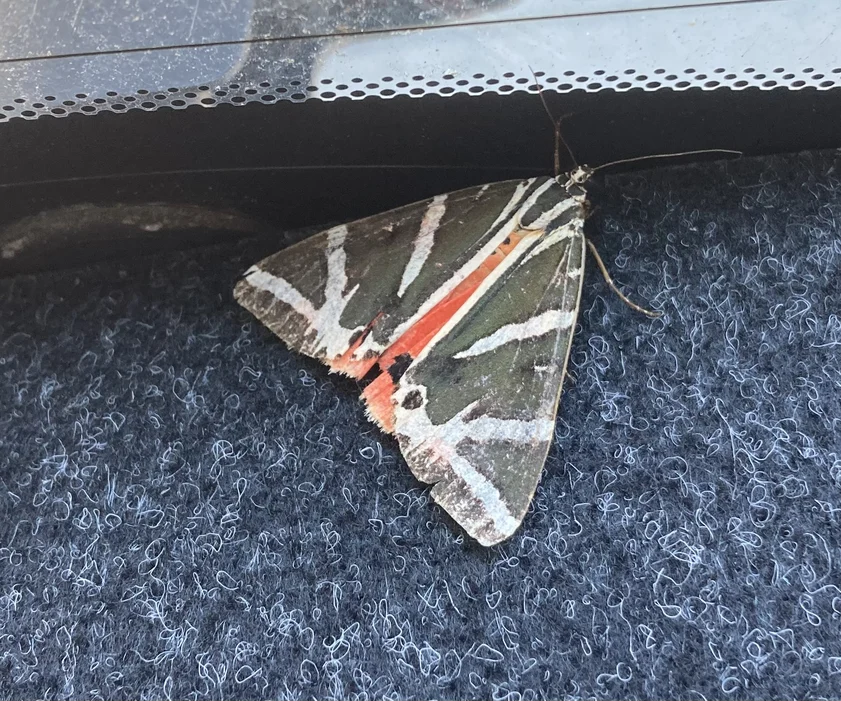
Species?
Euplagia quadripunctaria
